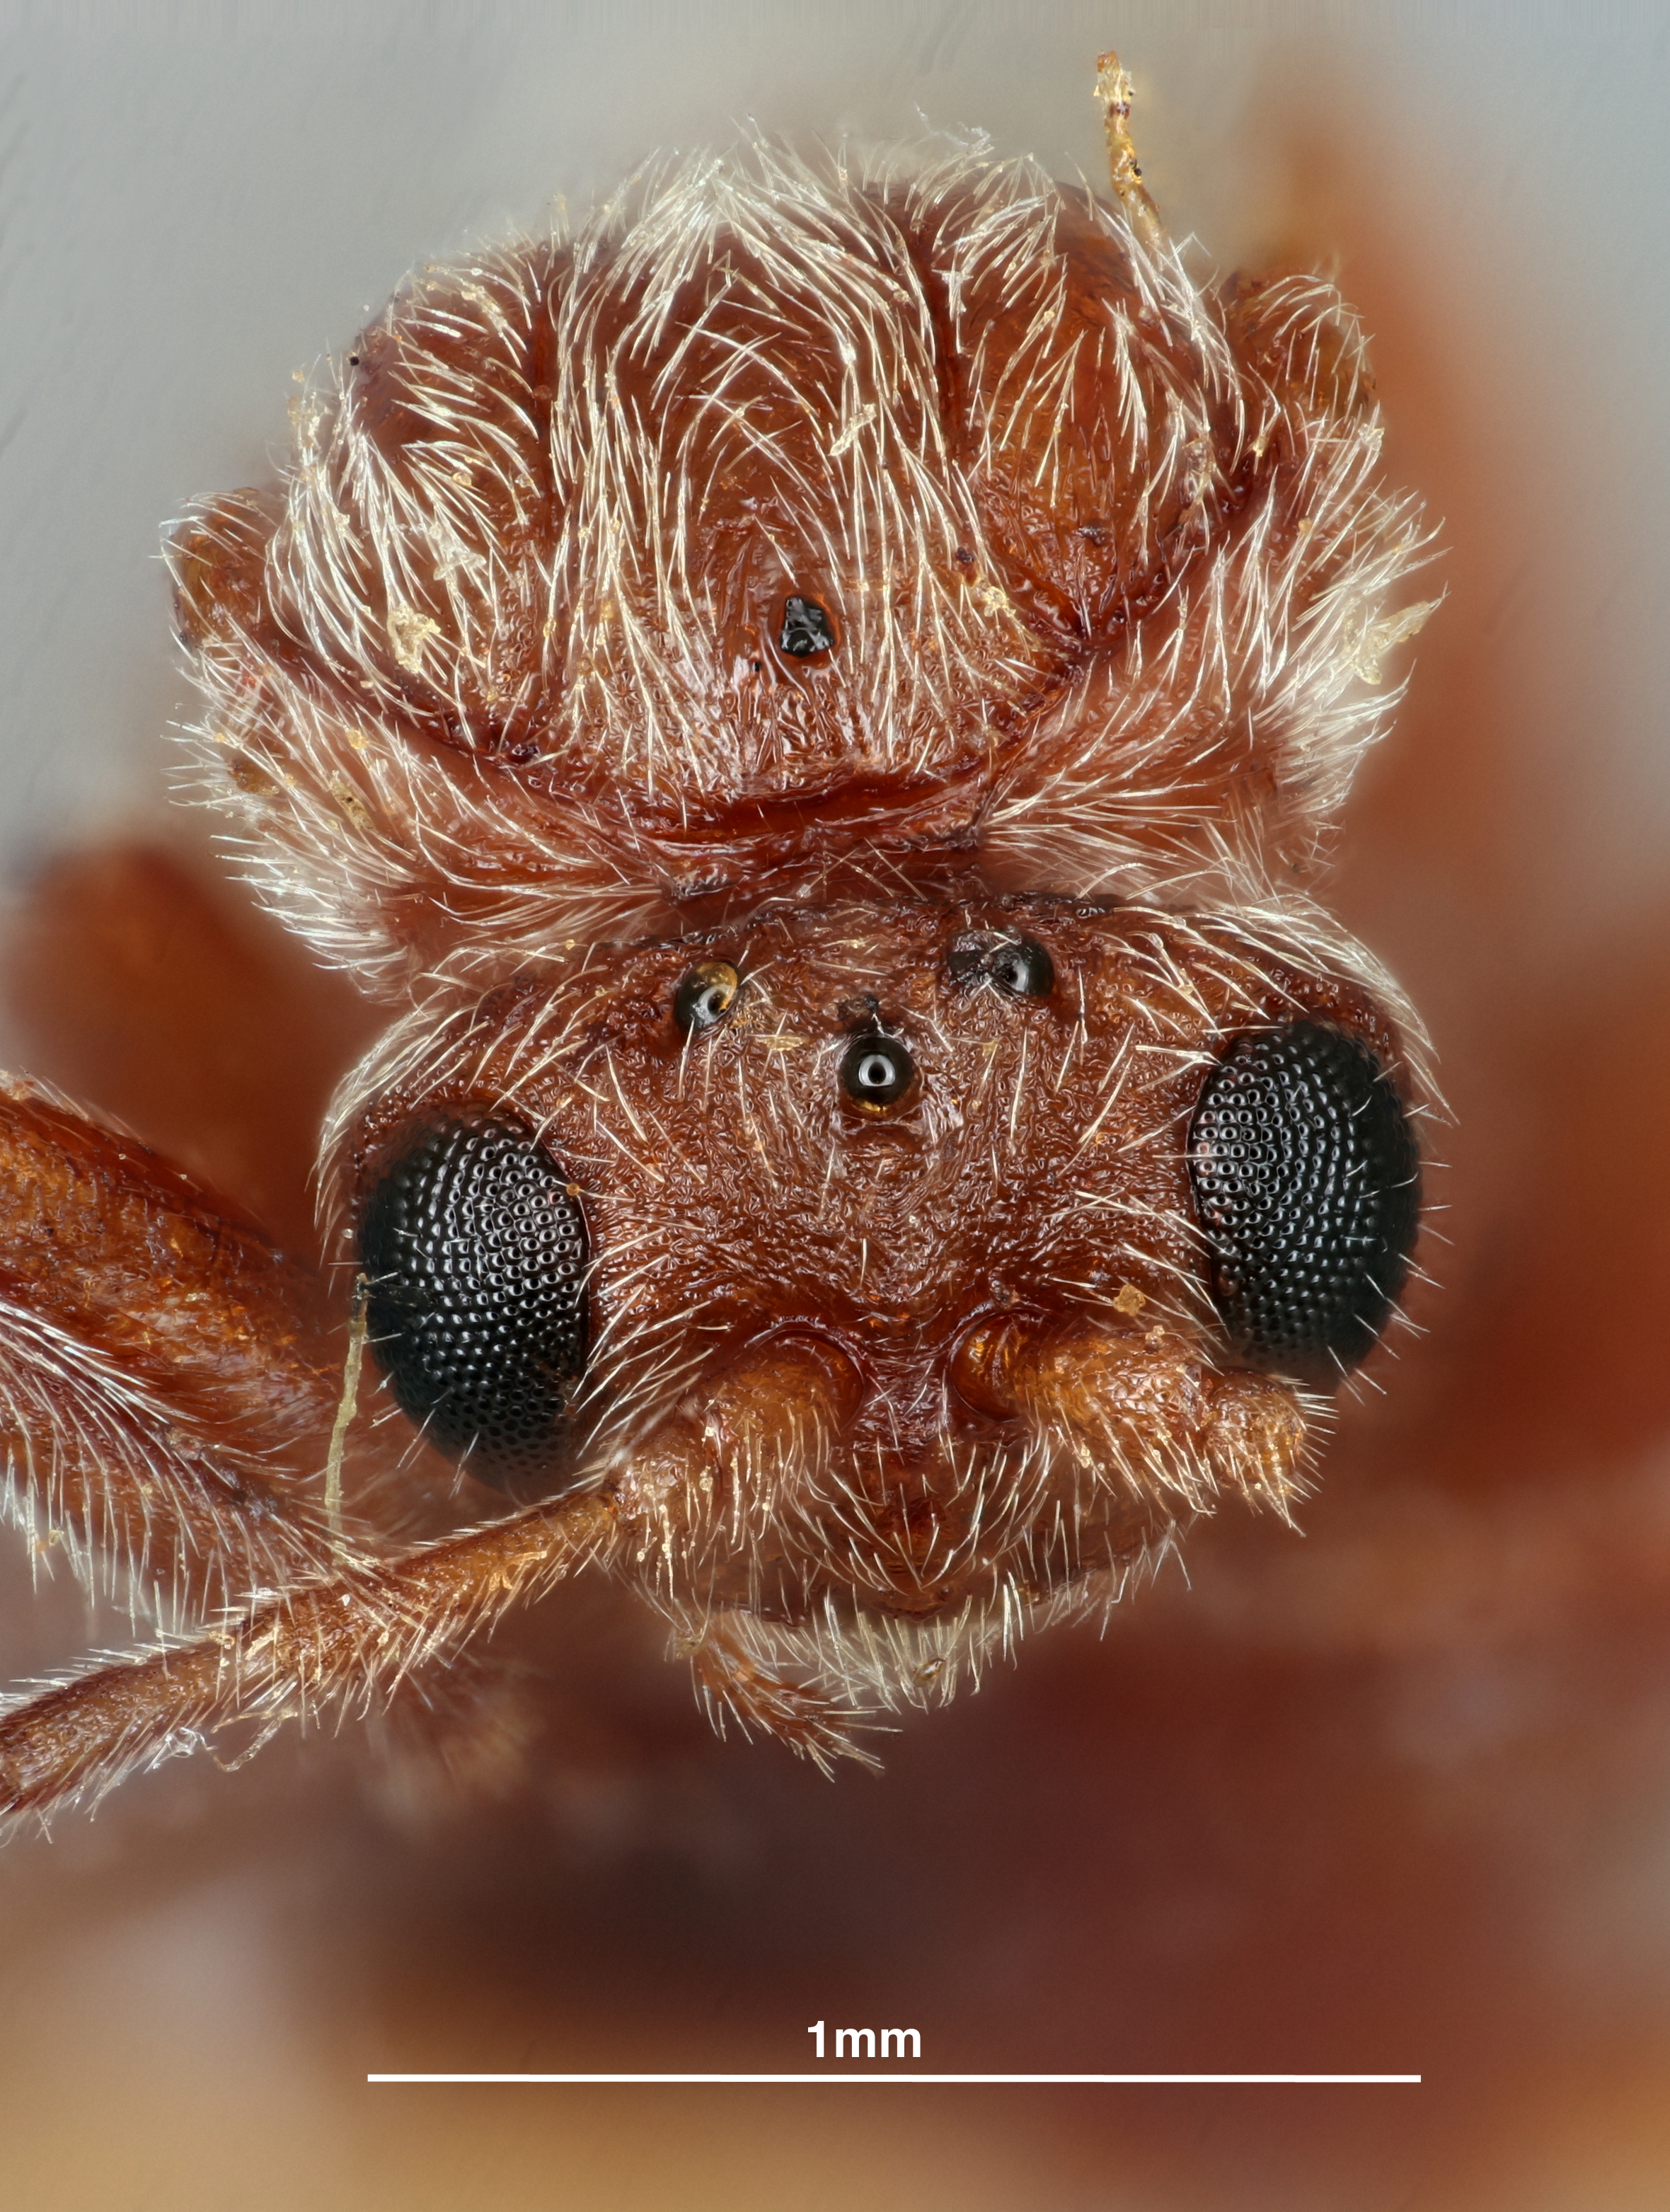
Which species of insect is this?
Holcaspis brevipennata
